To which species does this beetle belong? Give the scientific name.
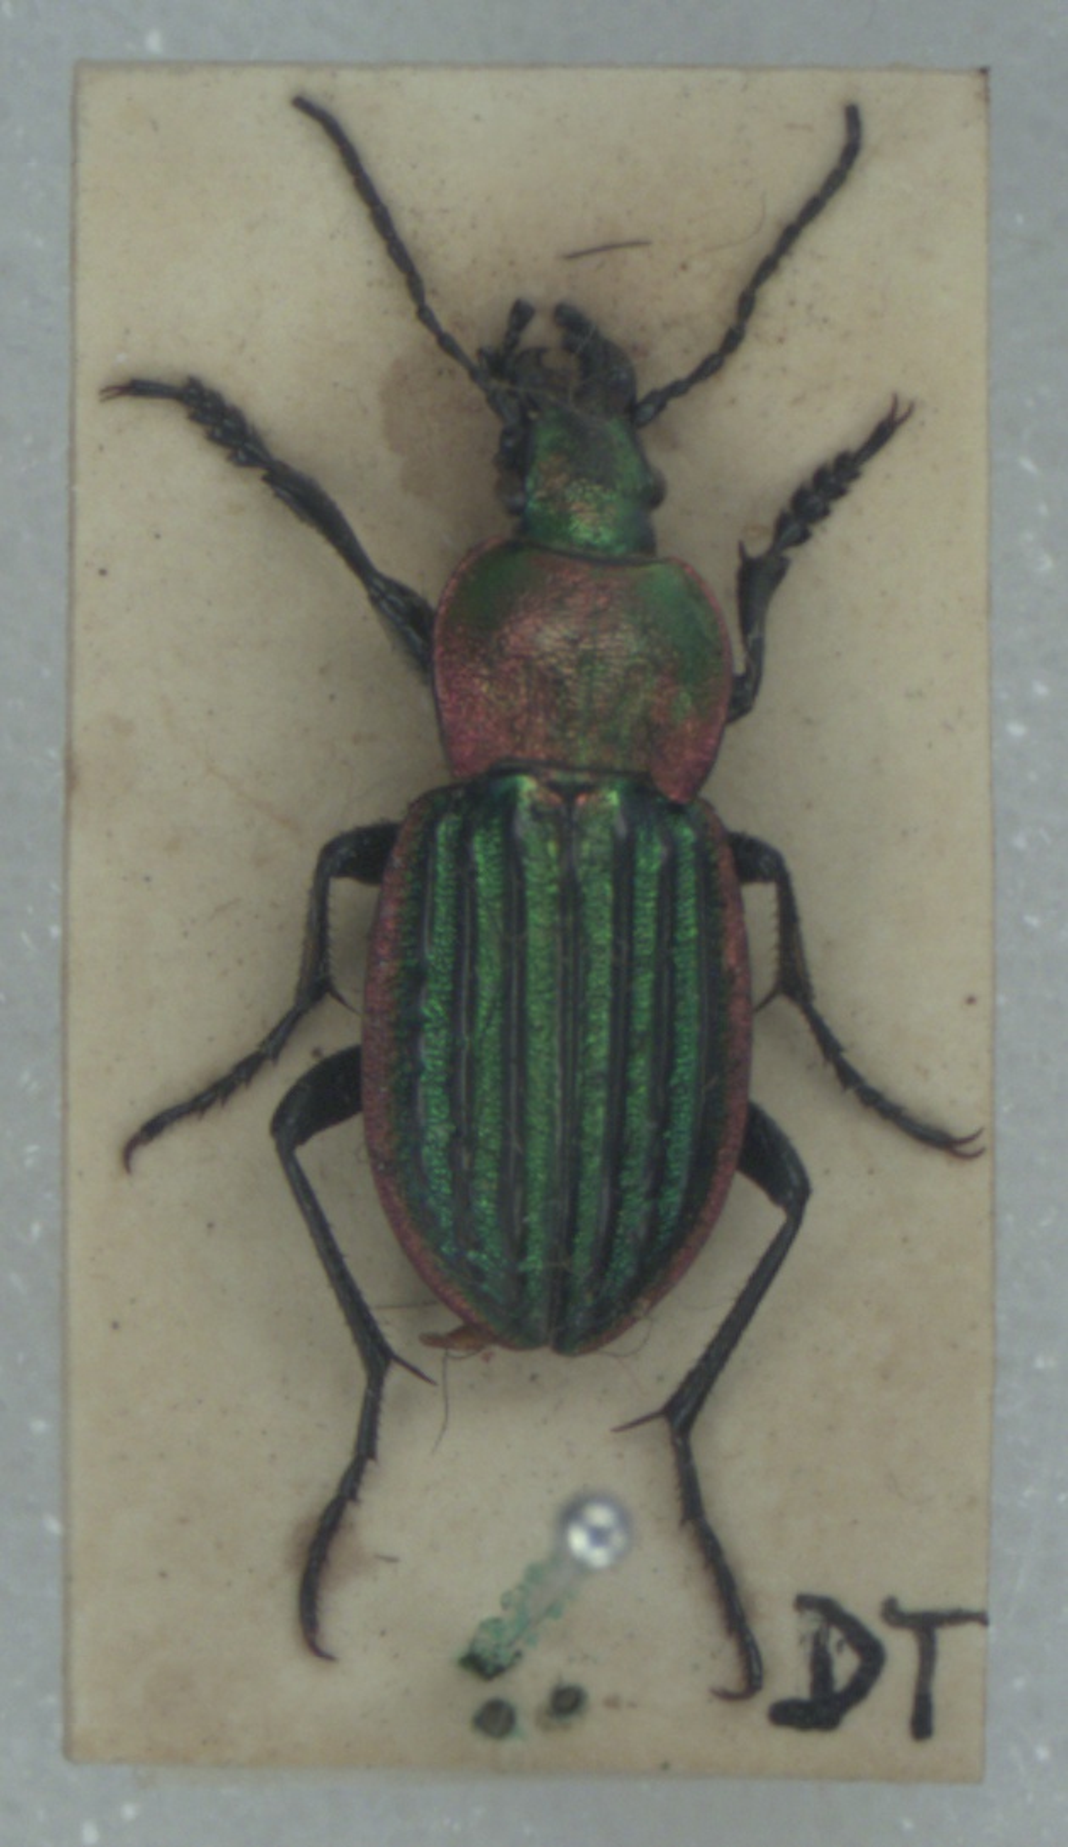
Carabus nitens
